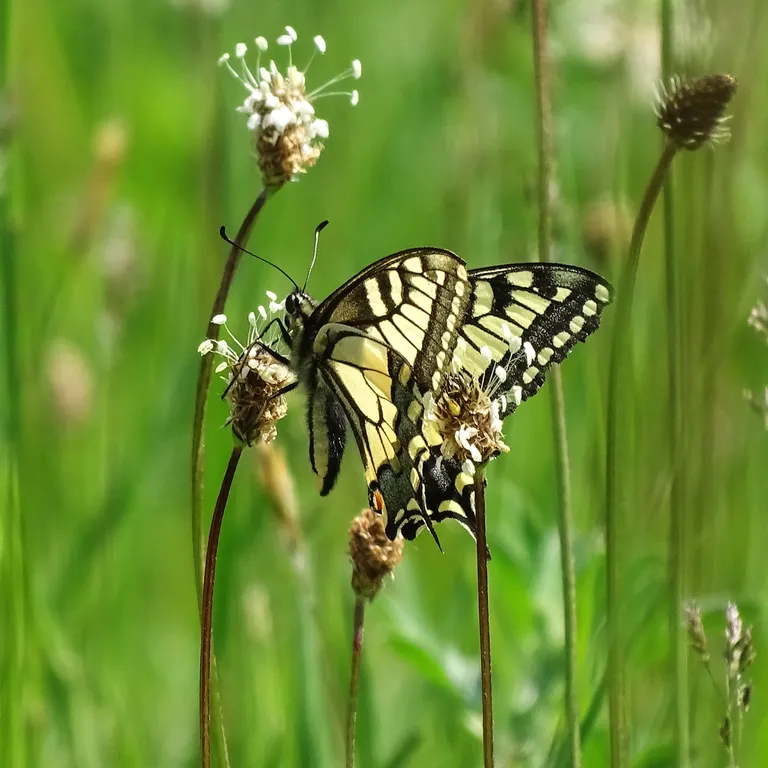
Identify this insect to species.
Papilio machaon
